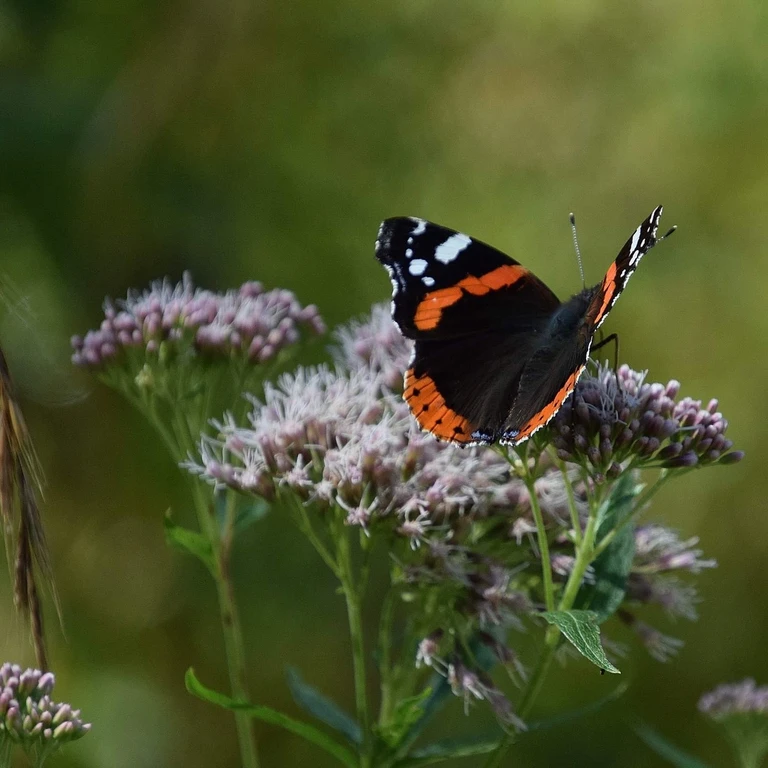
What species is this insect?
Vanessa atalanta
